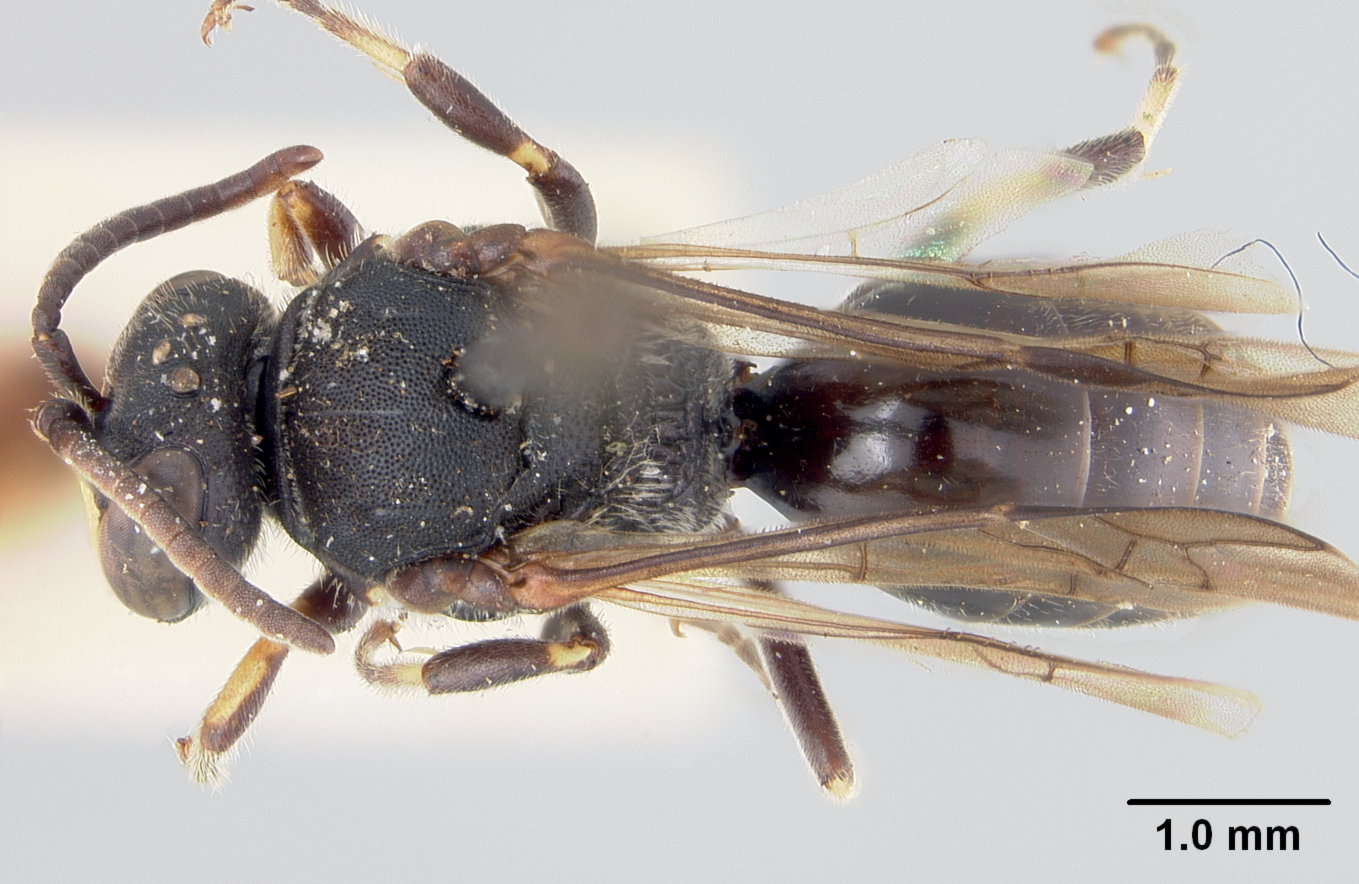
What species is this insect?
Hylaeus monticola
